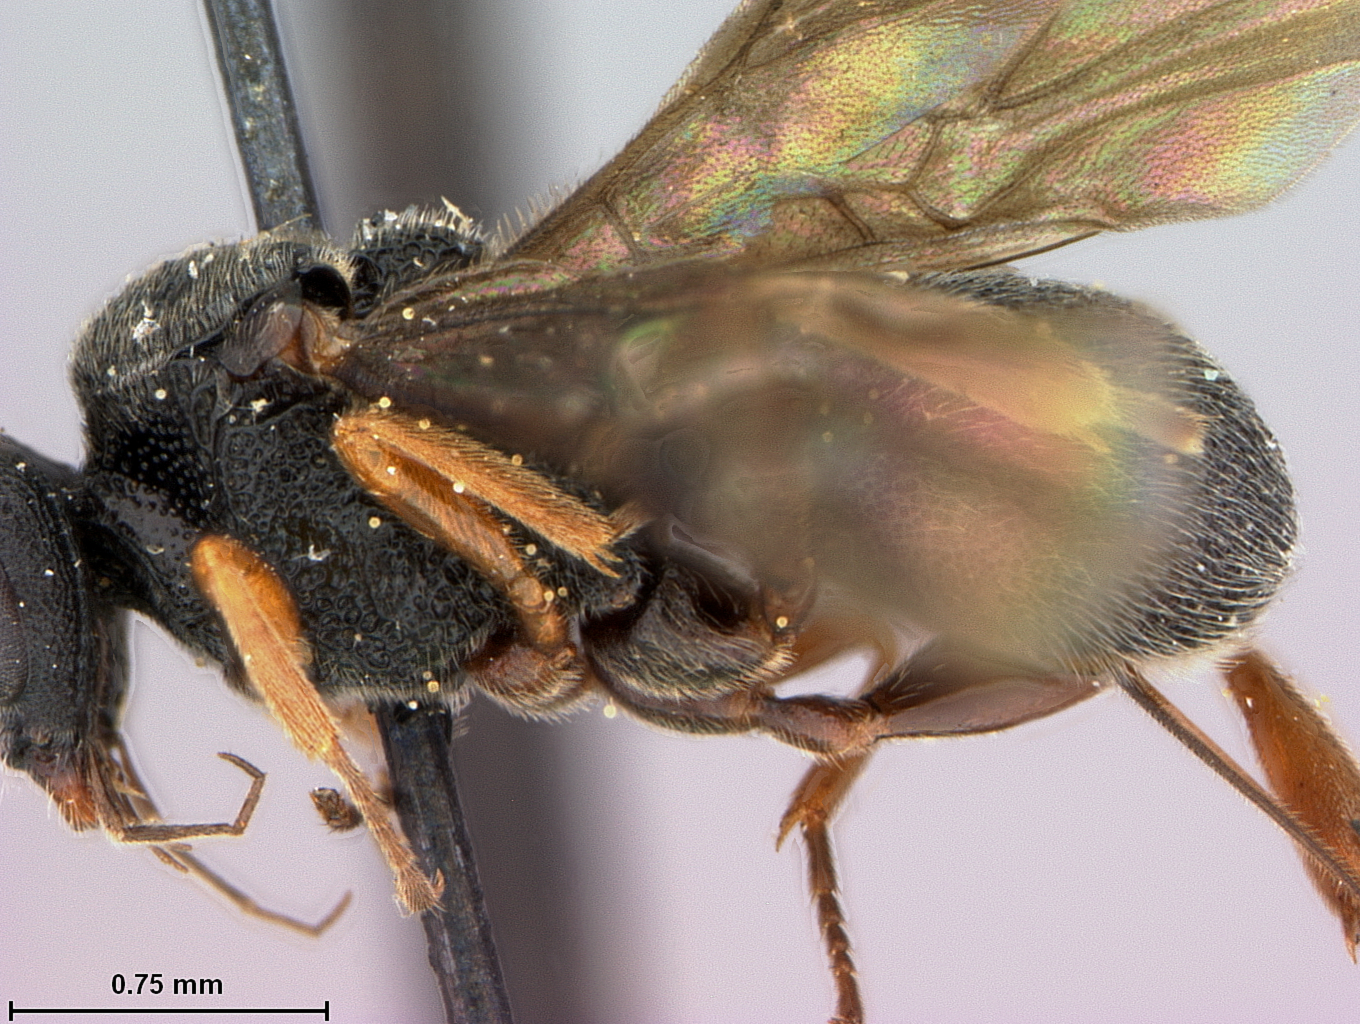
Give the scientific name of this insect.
Urosigalphus clarus
